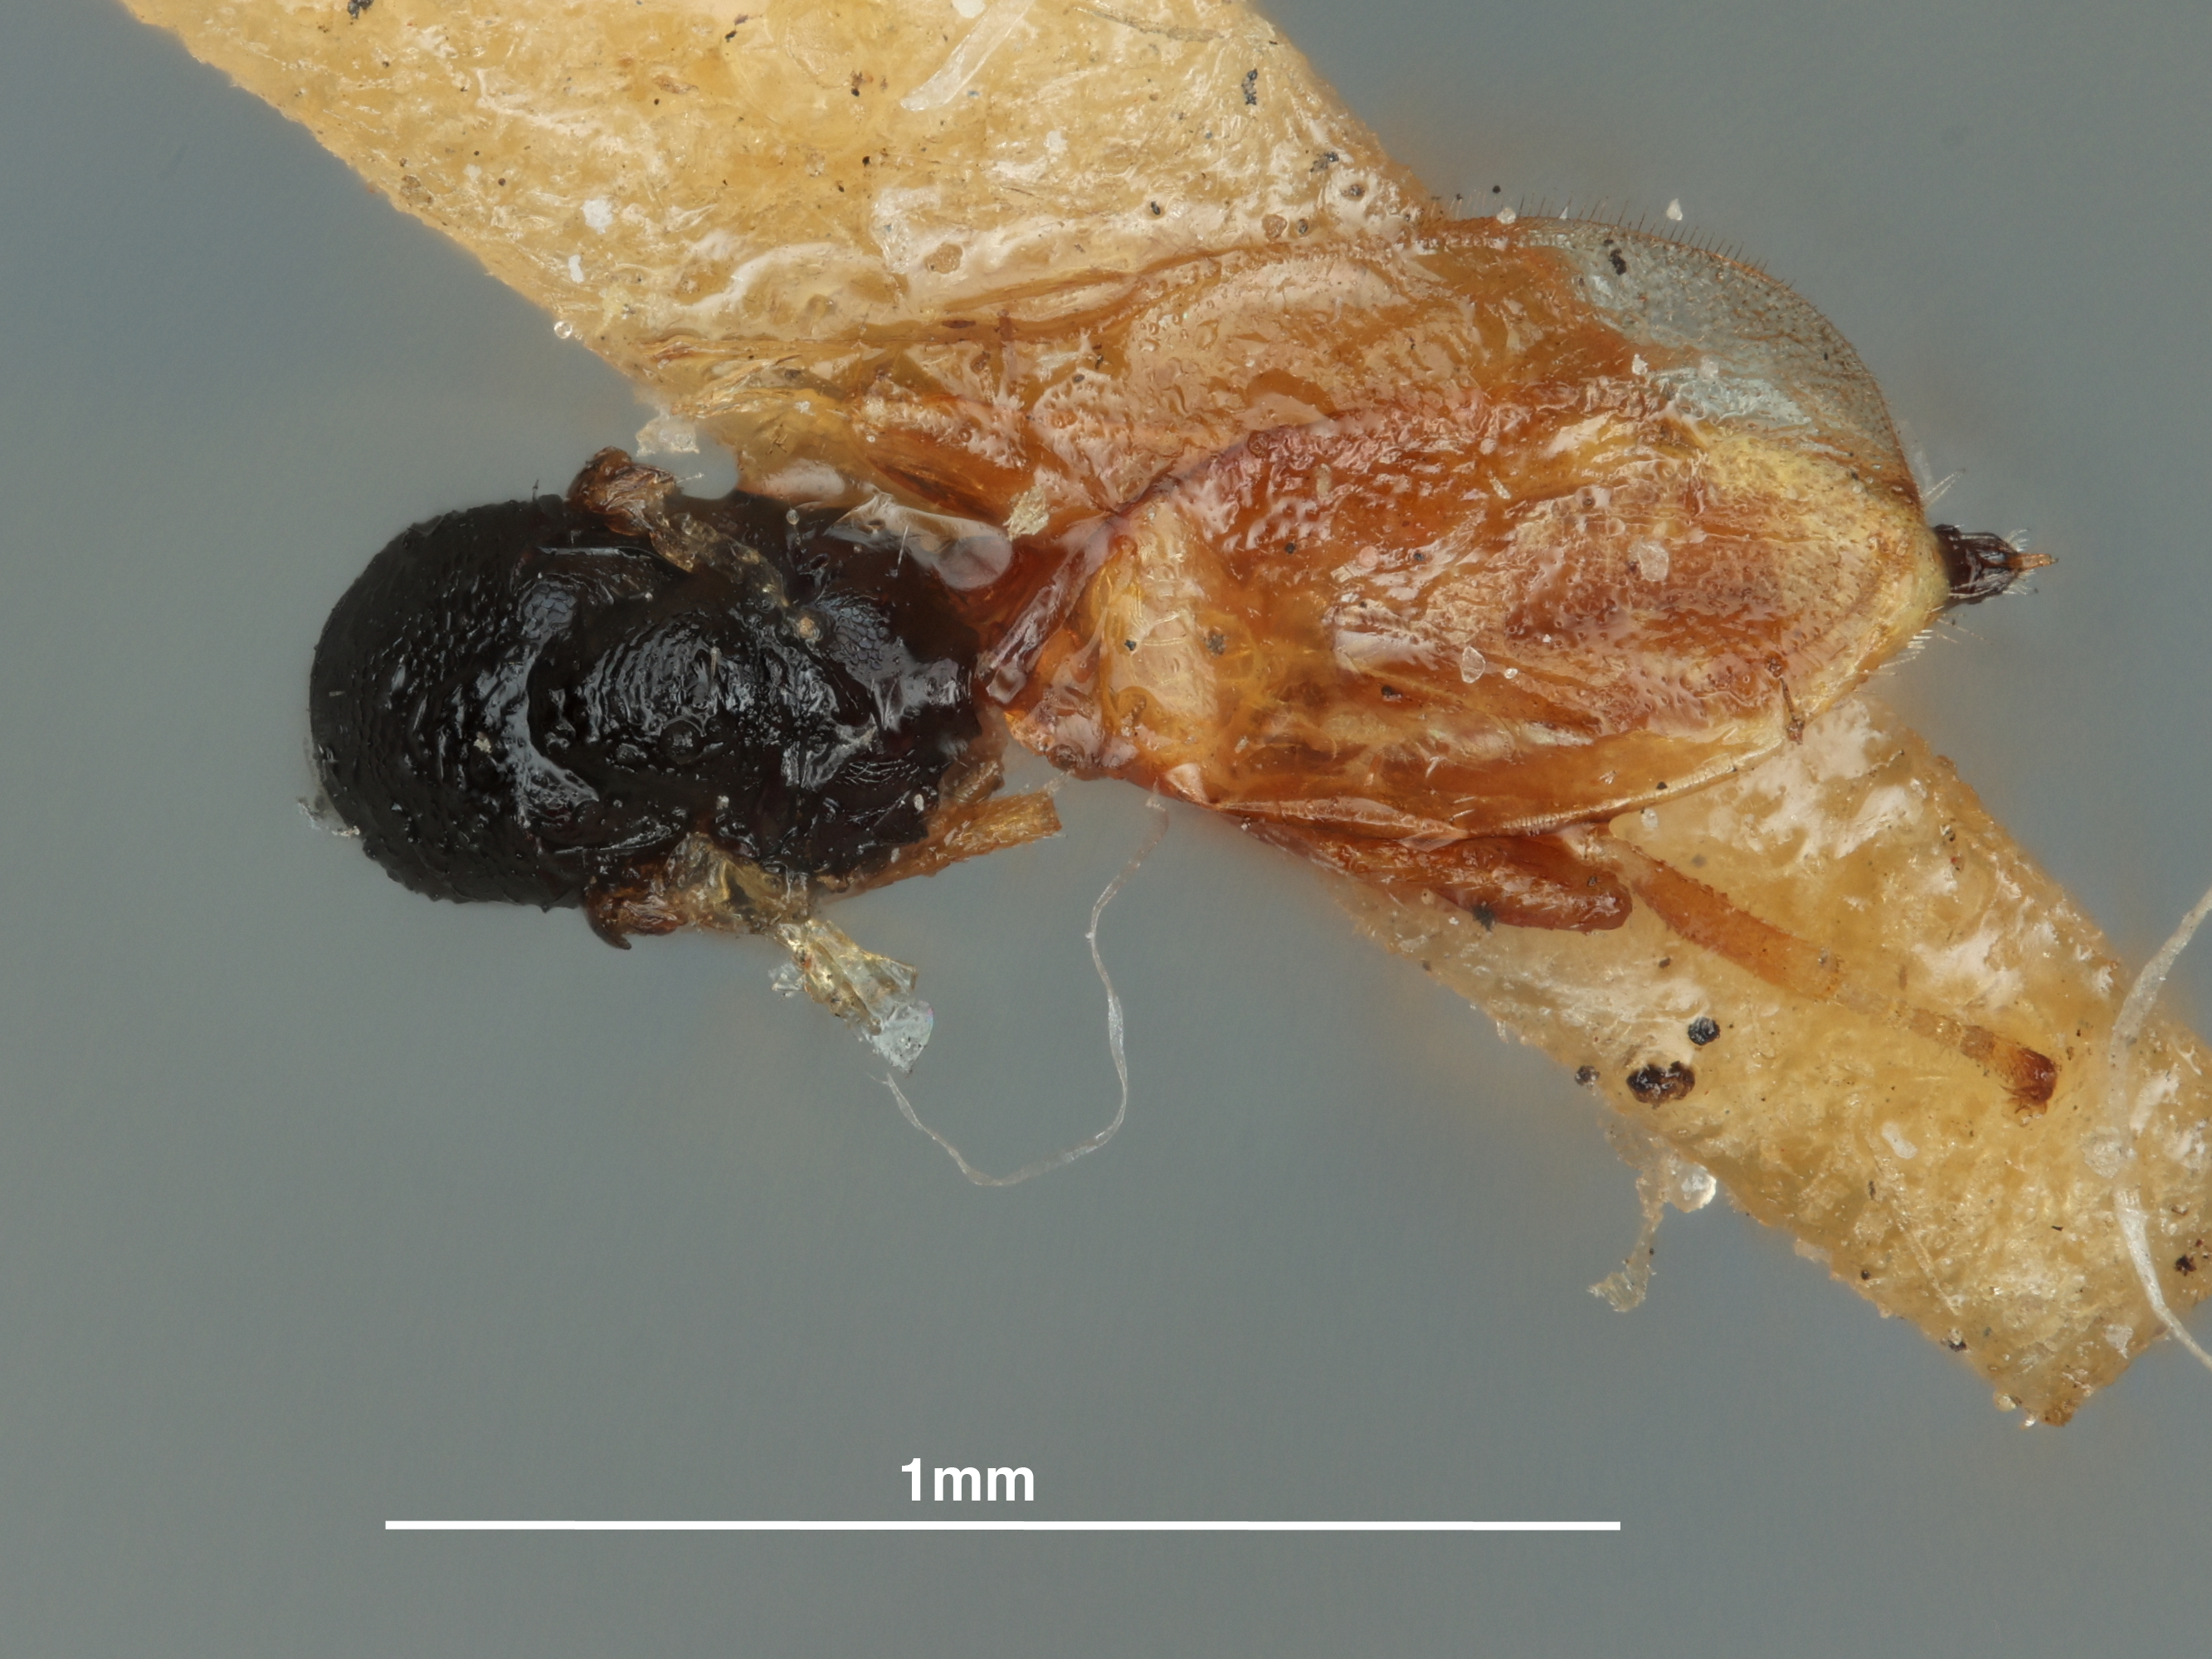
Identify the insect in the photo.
Merisus texensis
